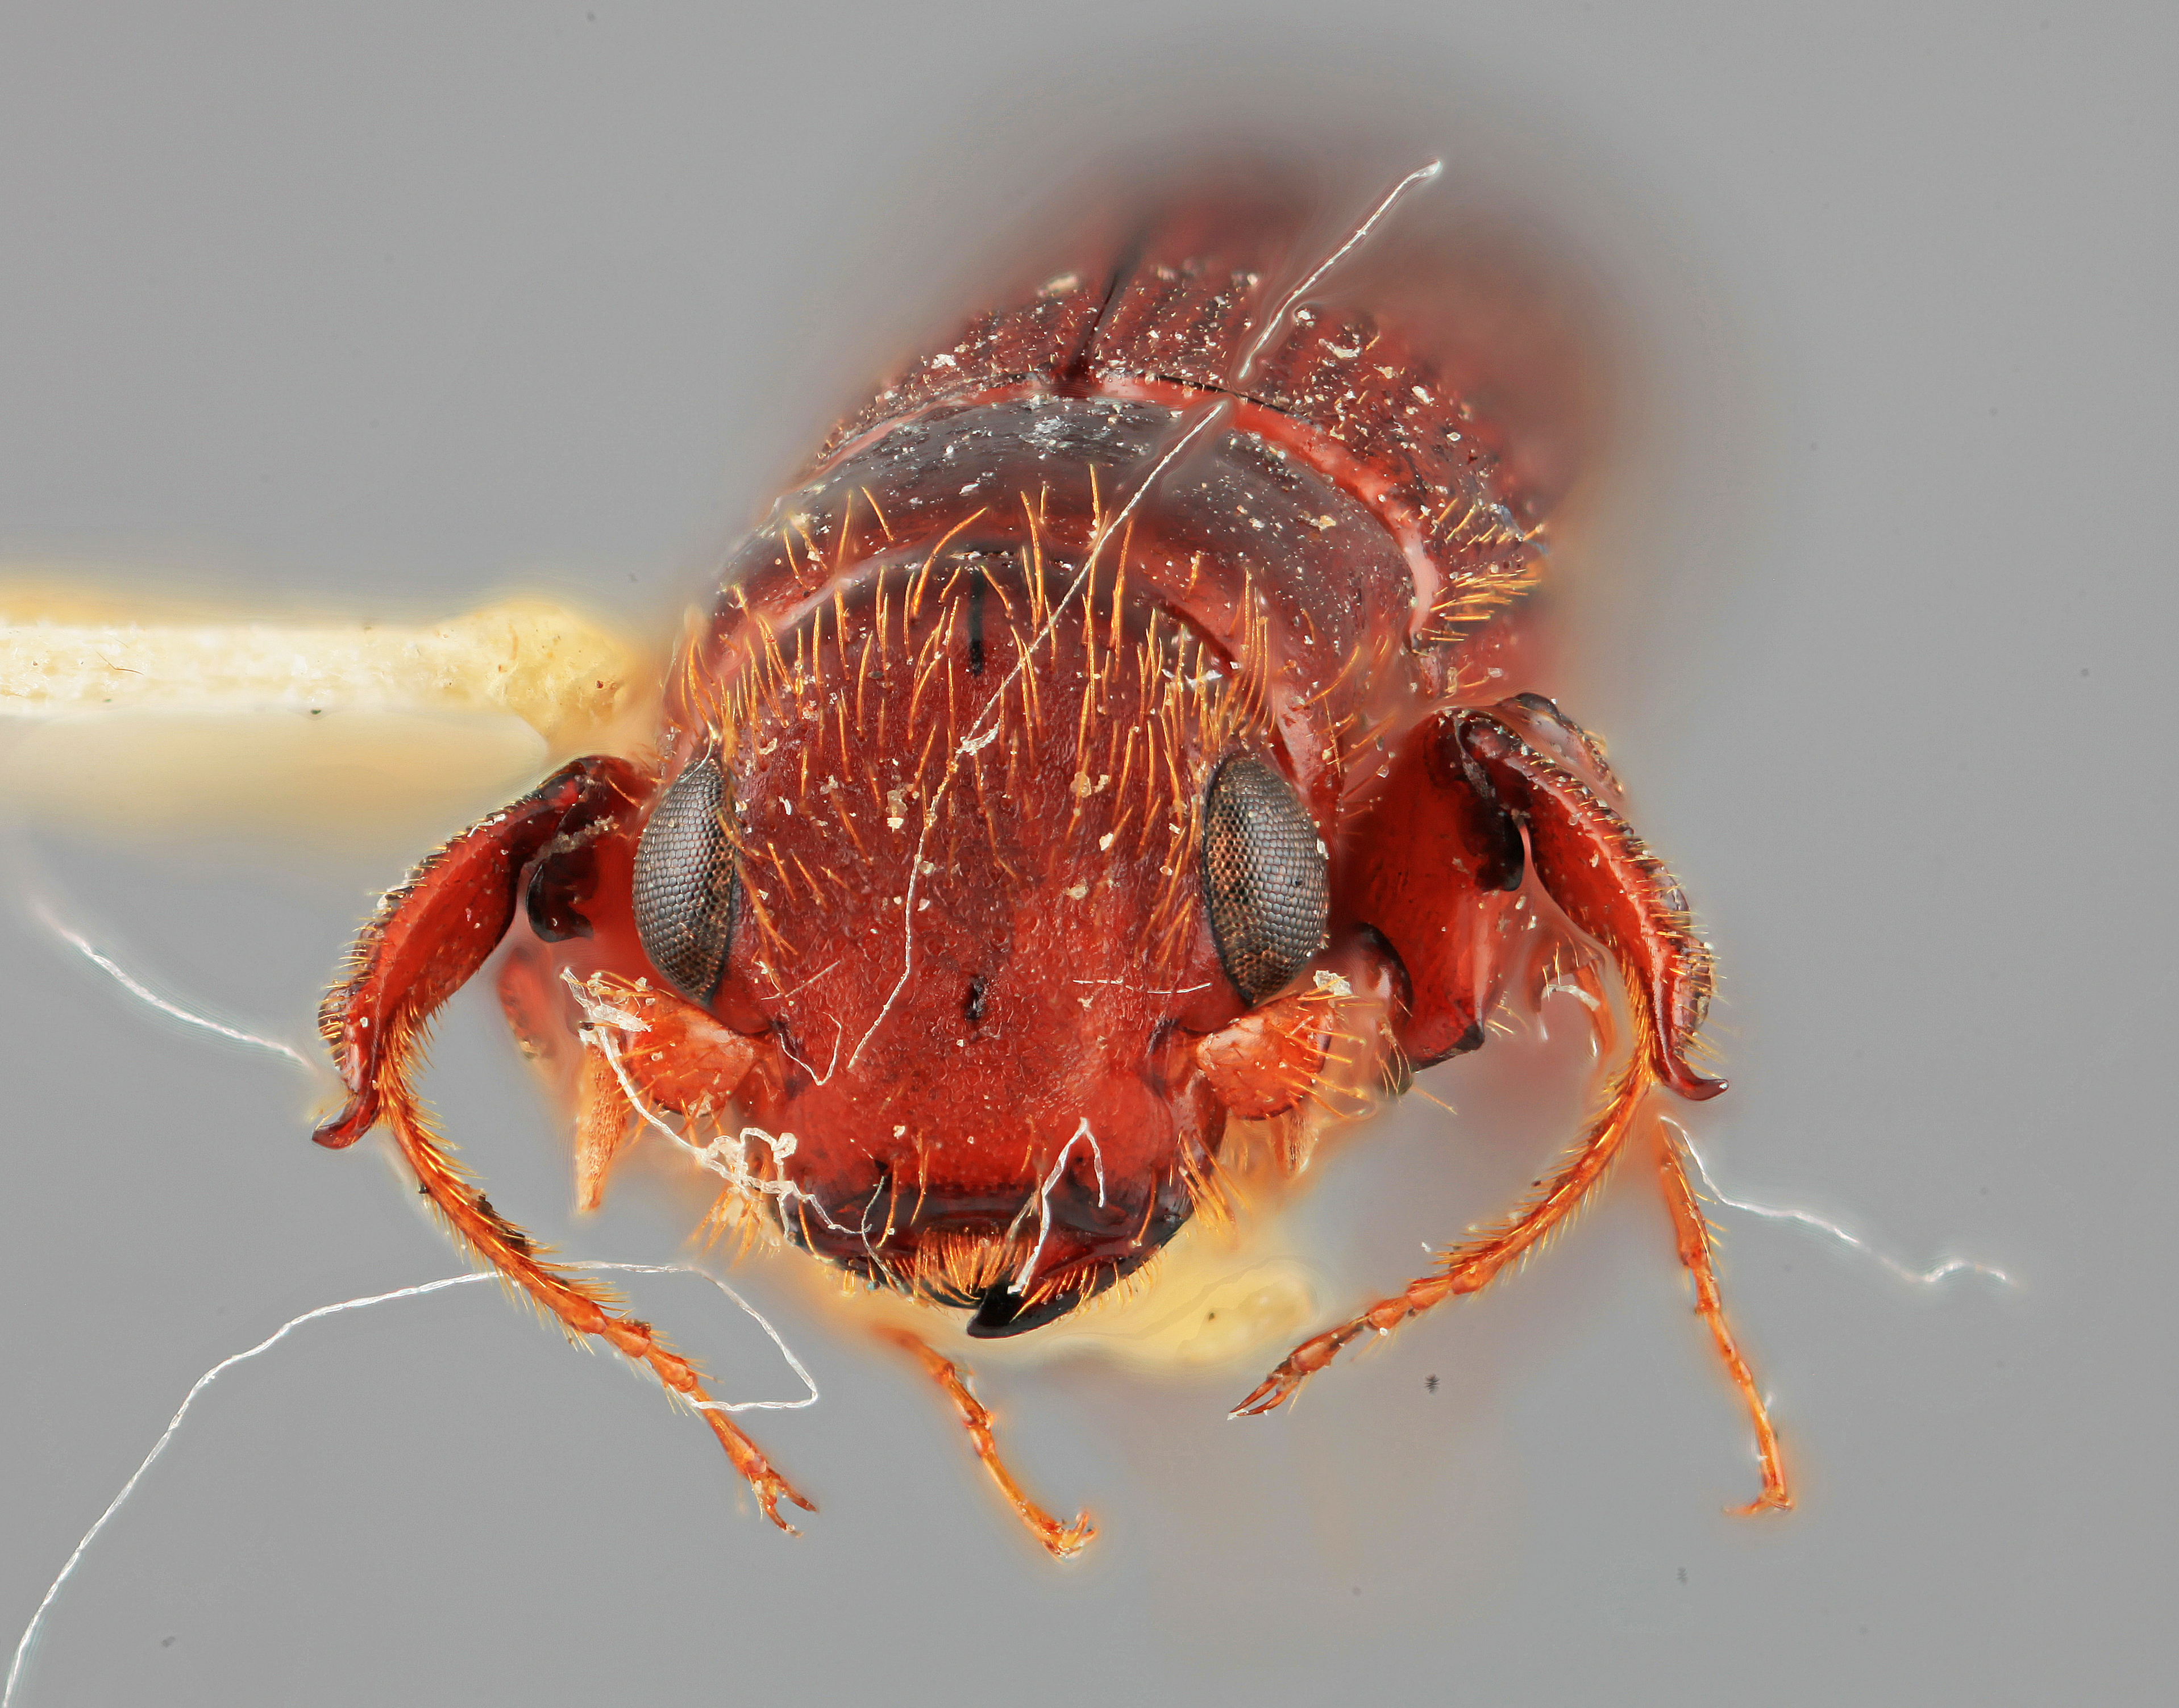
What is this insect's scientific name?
Neotrachyostus obliquus
